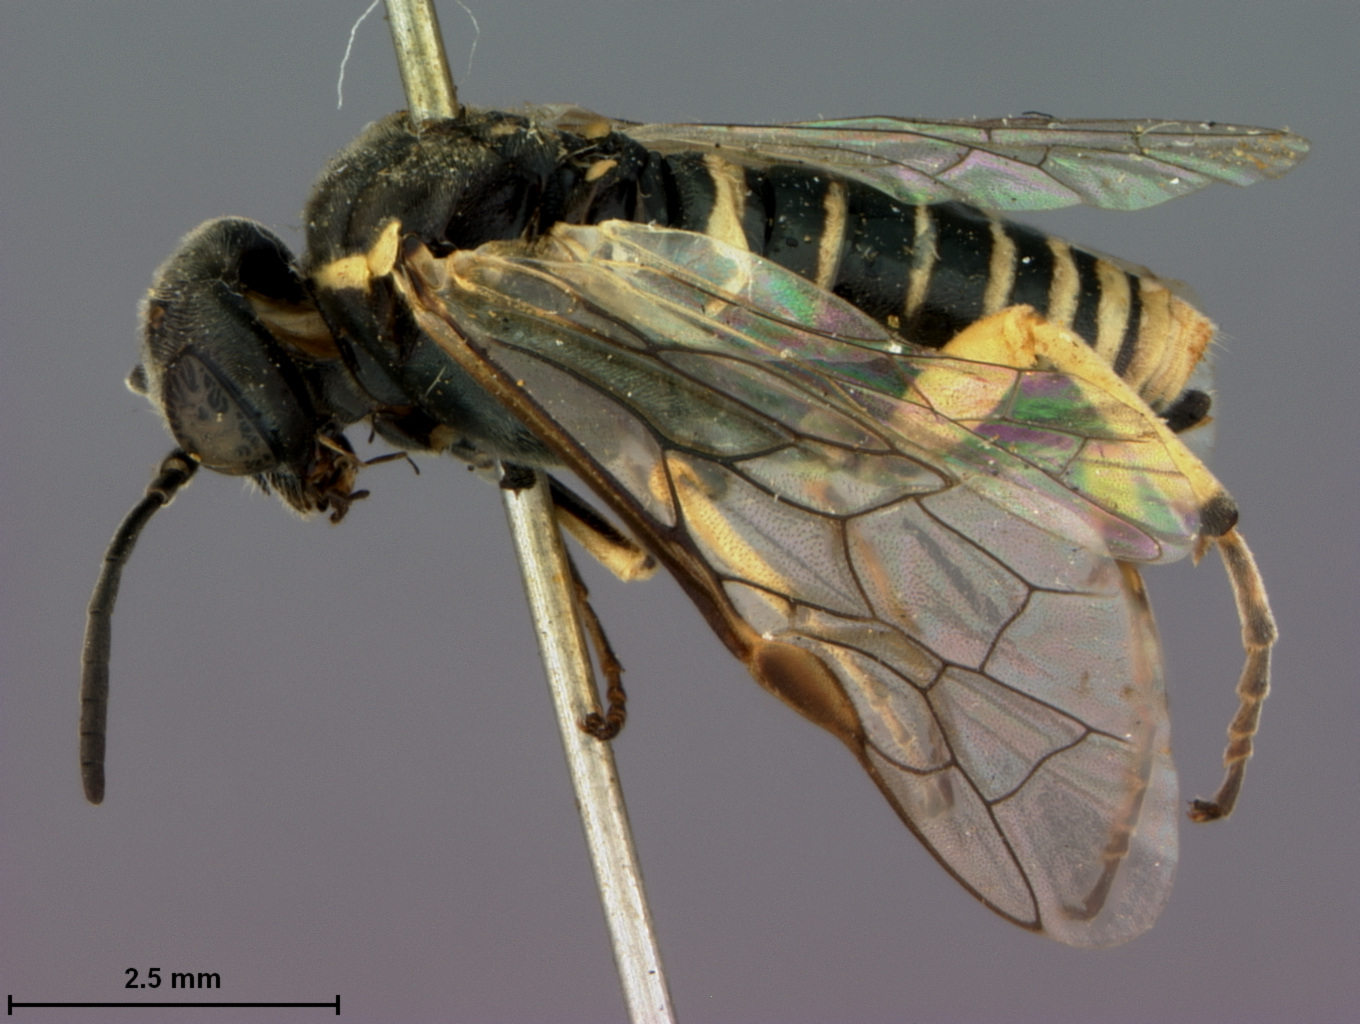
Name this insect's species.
Macrophya melanostoma
